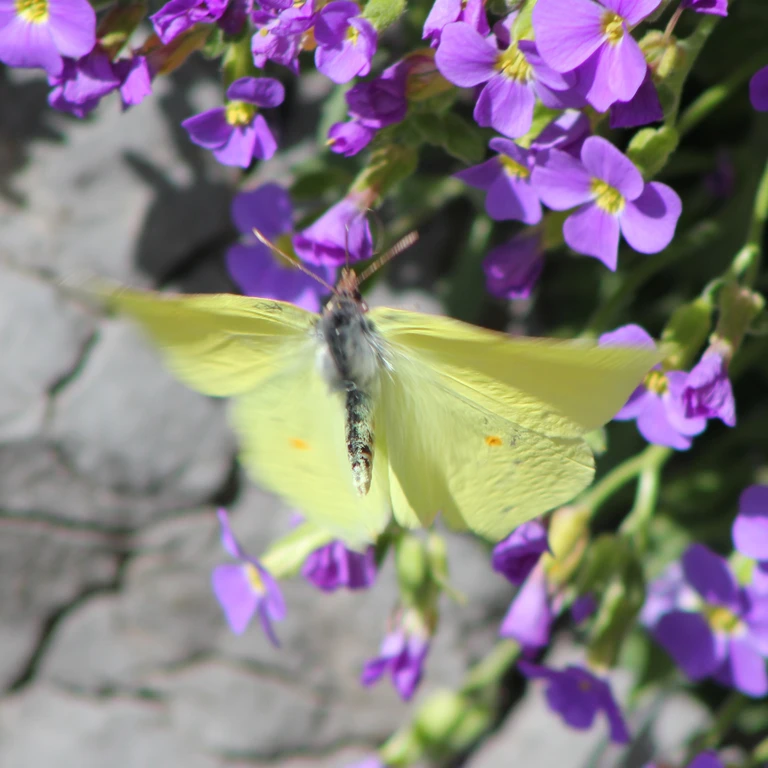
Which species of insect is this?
Gonepteryx rhamni
